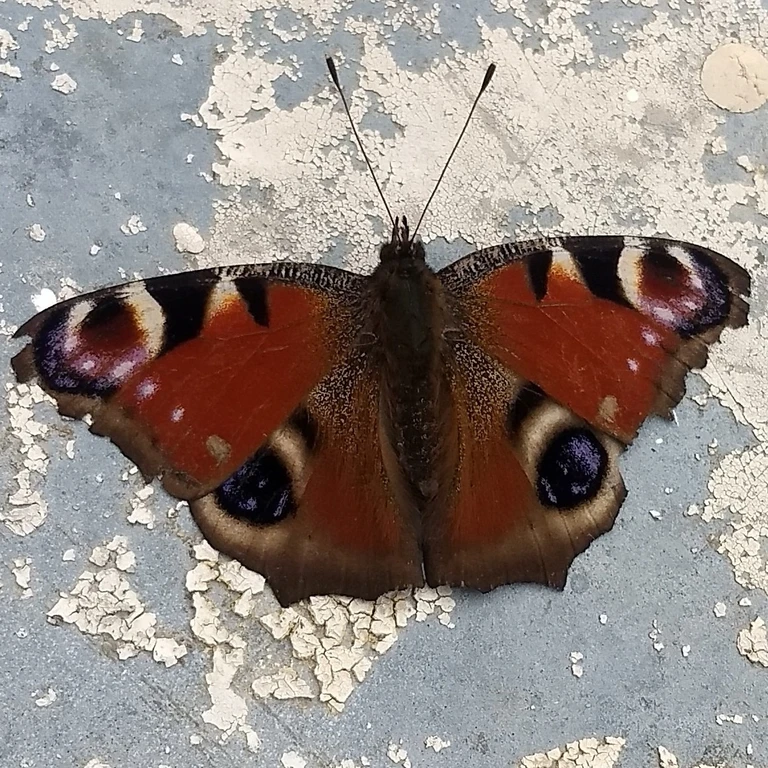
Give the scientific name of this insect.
Aglais io
